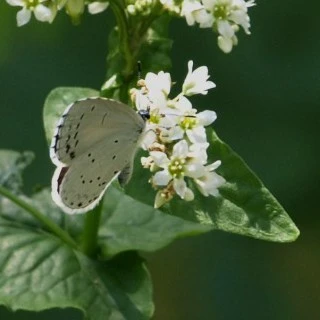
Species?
Celastrina argiolus
